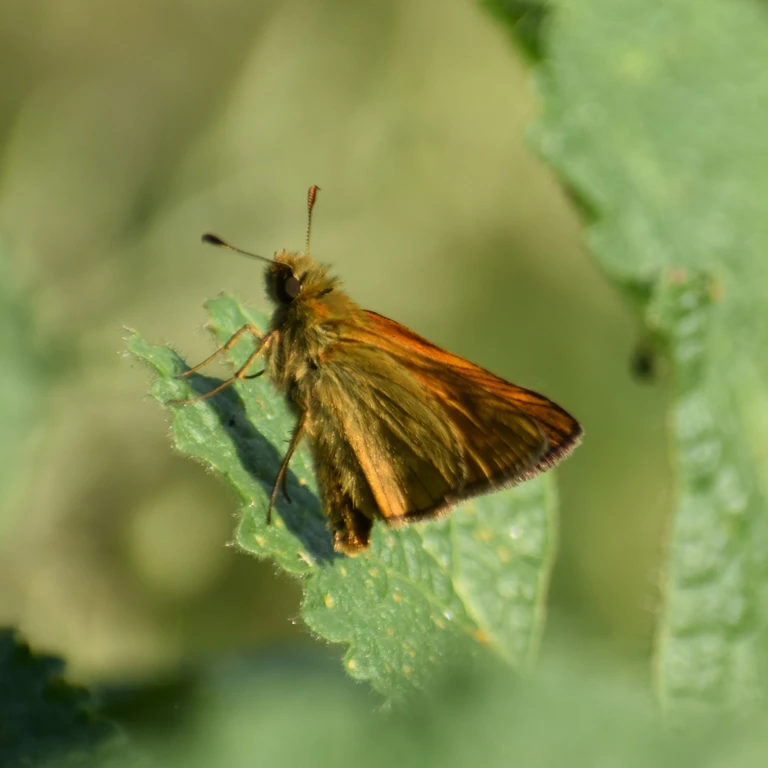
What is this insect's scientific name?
Ochlodes sylvanus (also Ochlodes venata)
